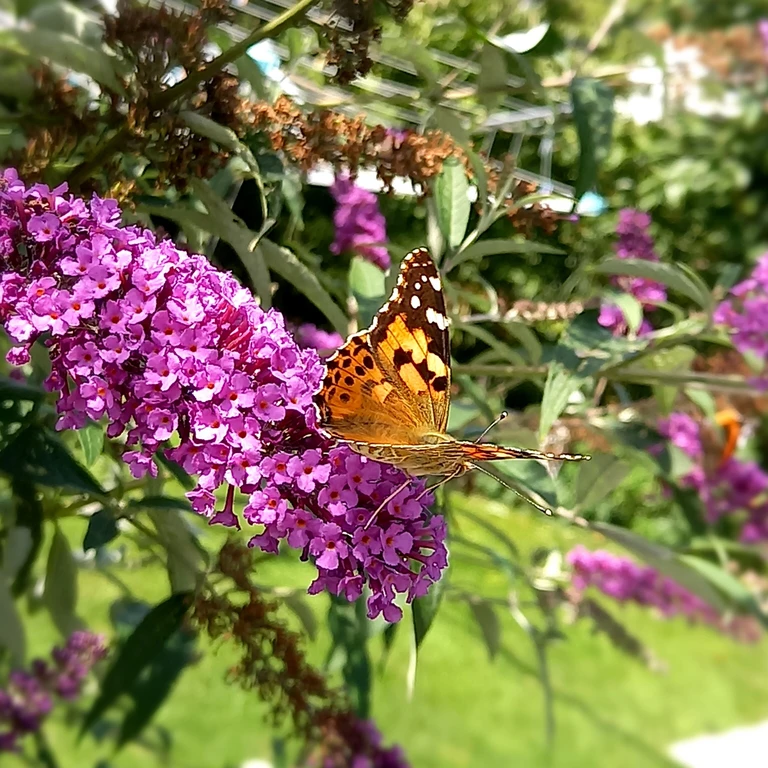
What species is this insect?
Vanessa cardui
